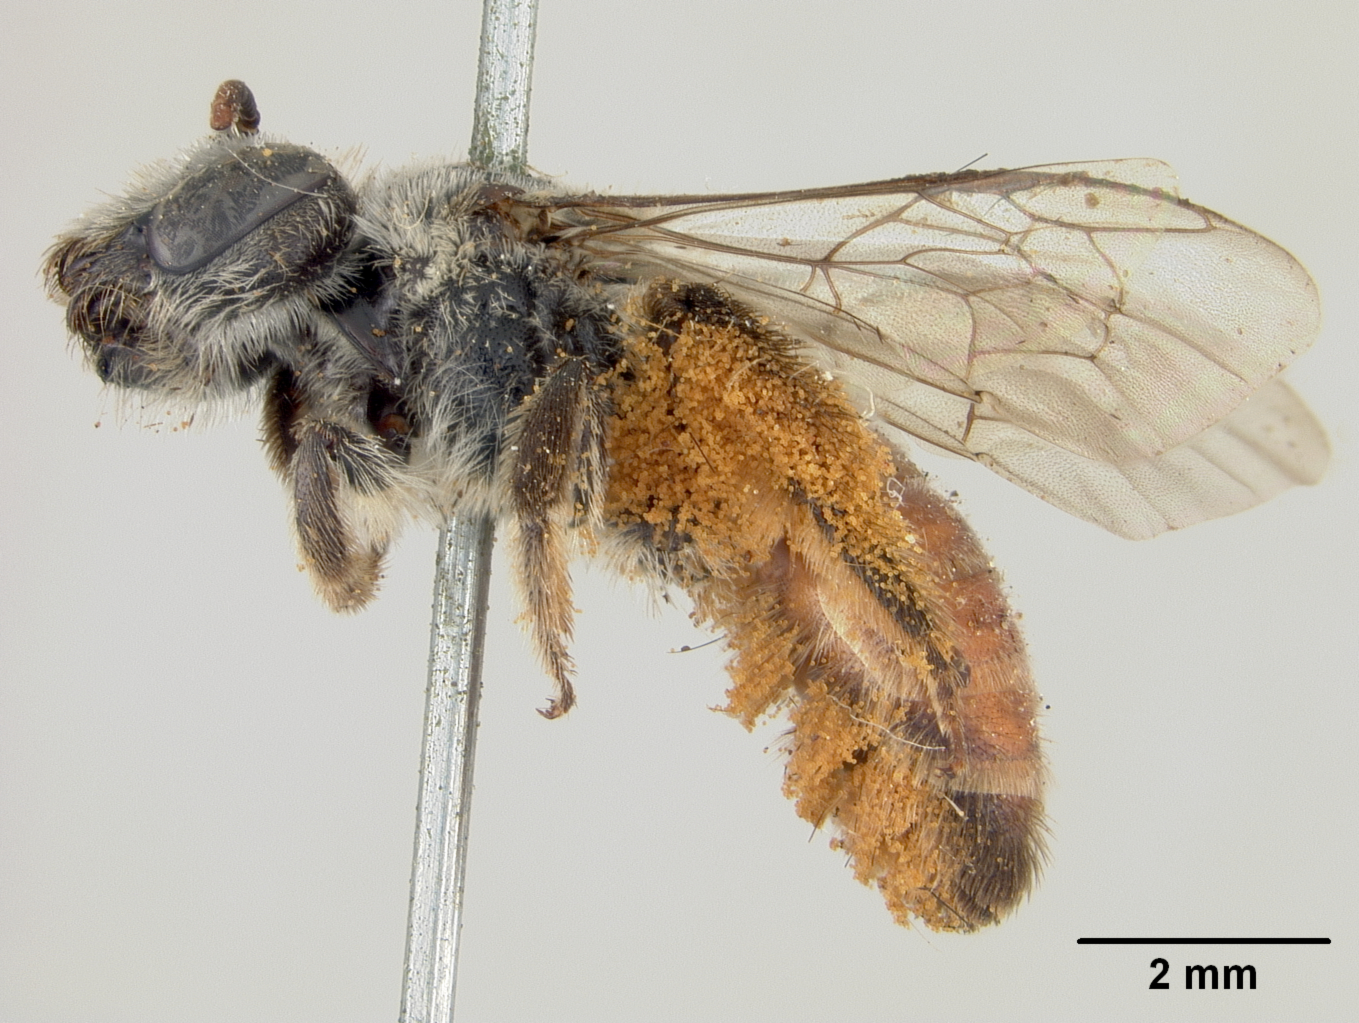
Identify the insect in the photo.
Perditomorpha bruneri
